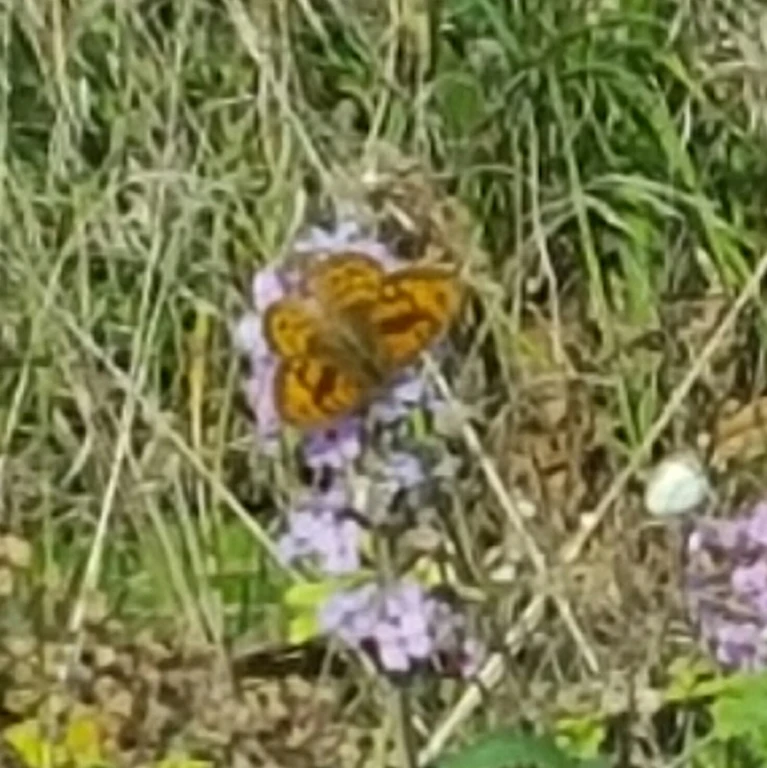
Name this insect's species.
Lasiommata megera (also Pararge megera)
